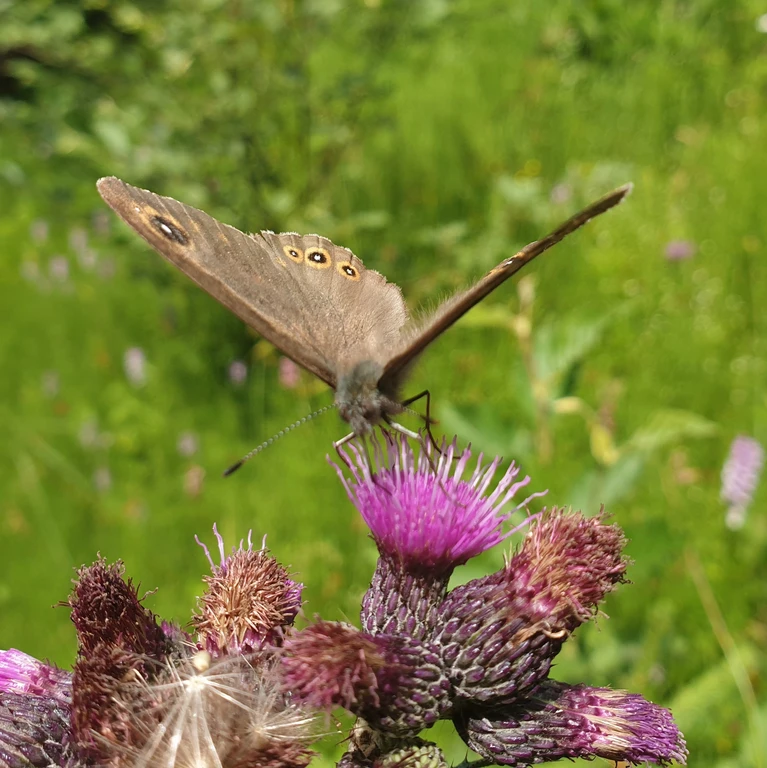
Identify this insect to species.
Lasiommata maera (also Pararge maera)
